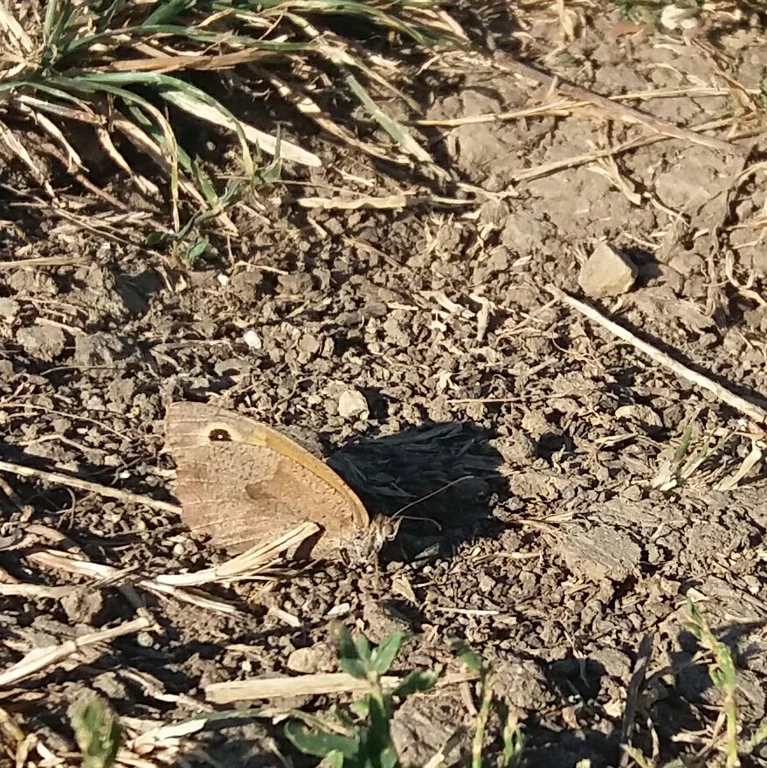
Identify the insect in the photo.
Maniola jurtina
